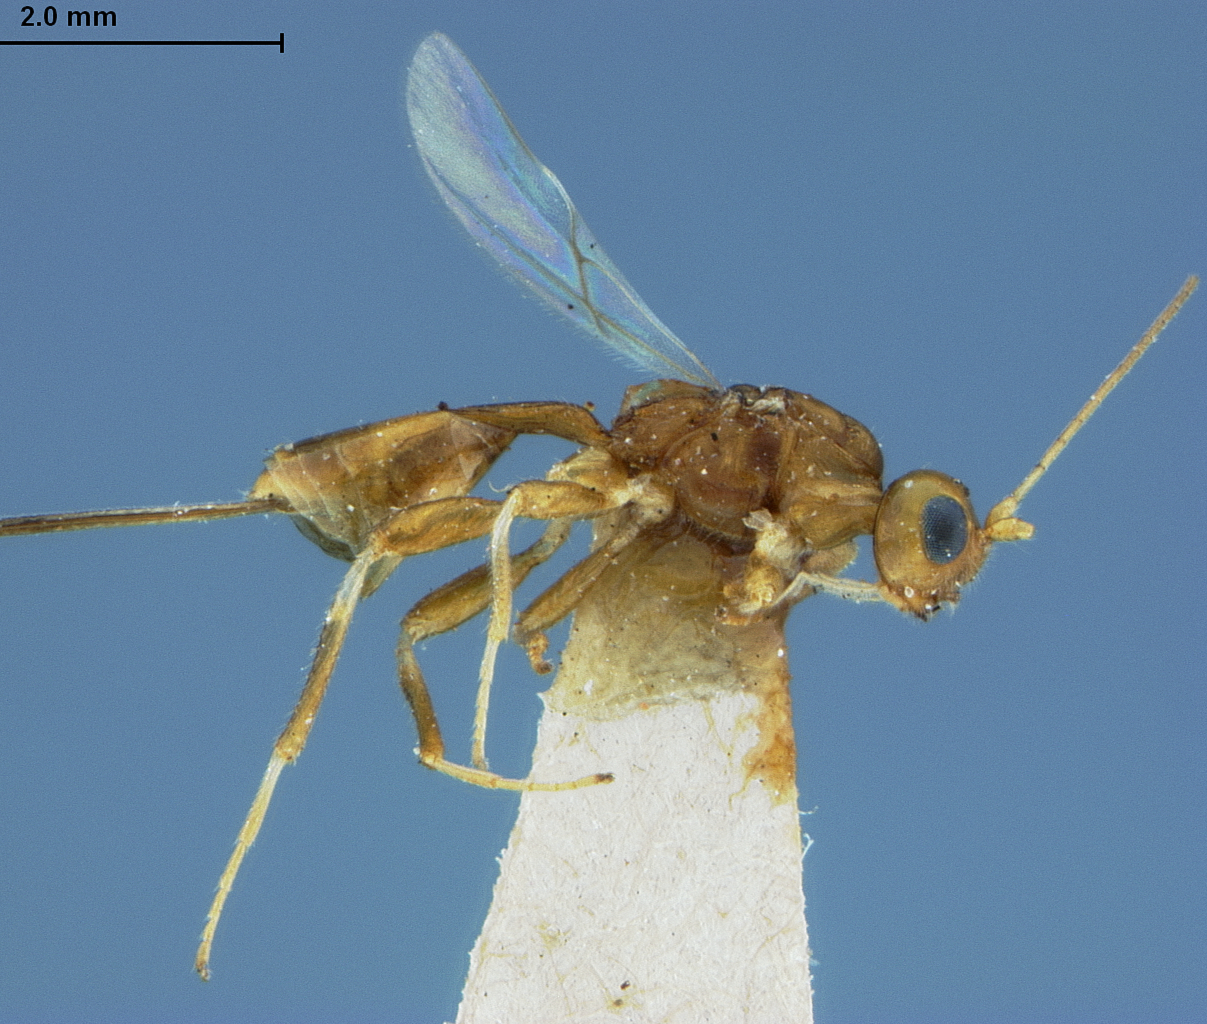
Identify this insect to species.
Spathius pallidus
